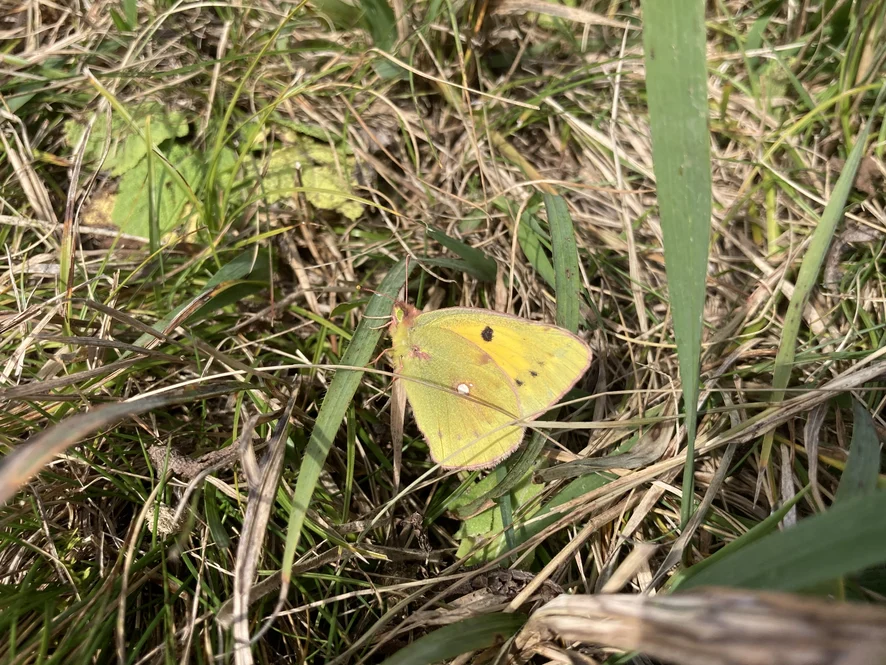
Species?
Colias croceus
